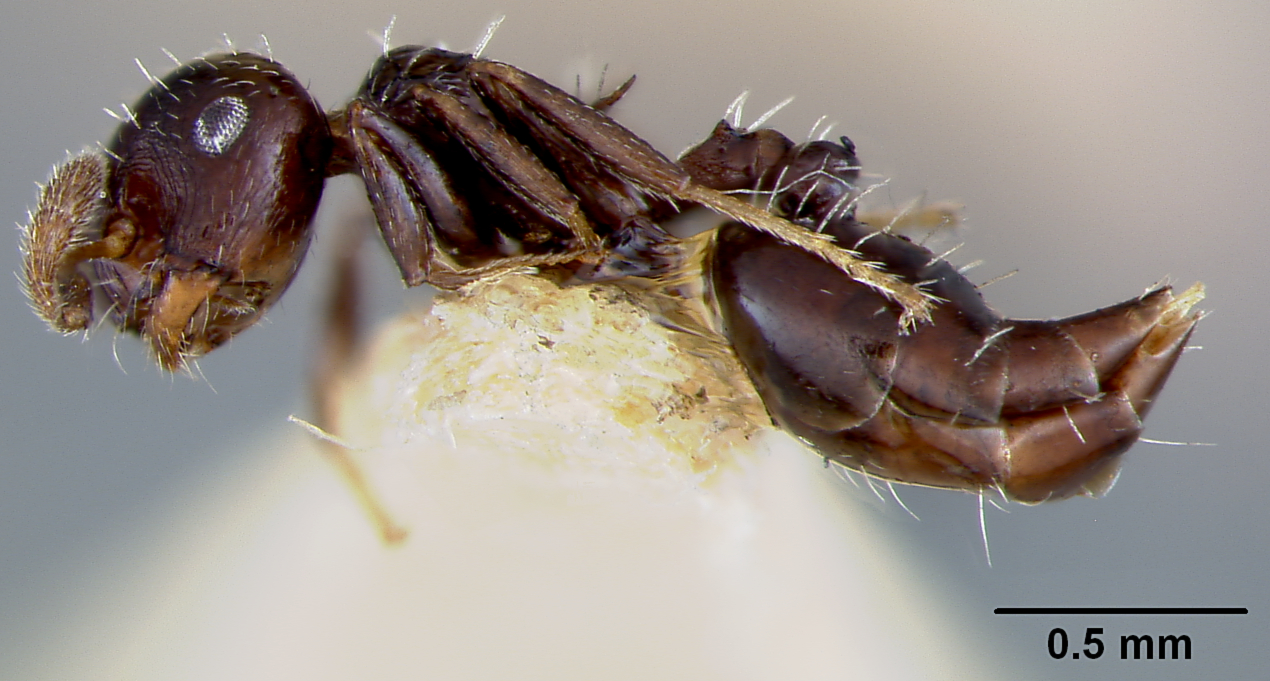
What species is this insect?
Crematogaster sculpturata
